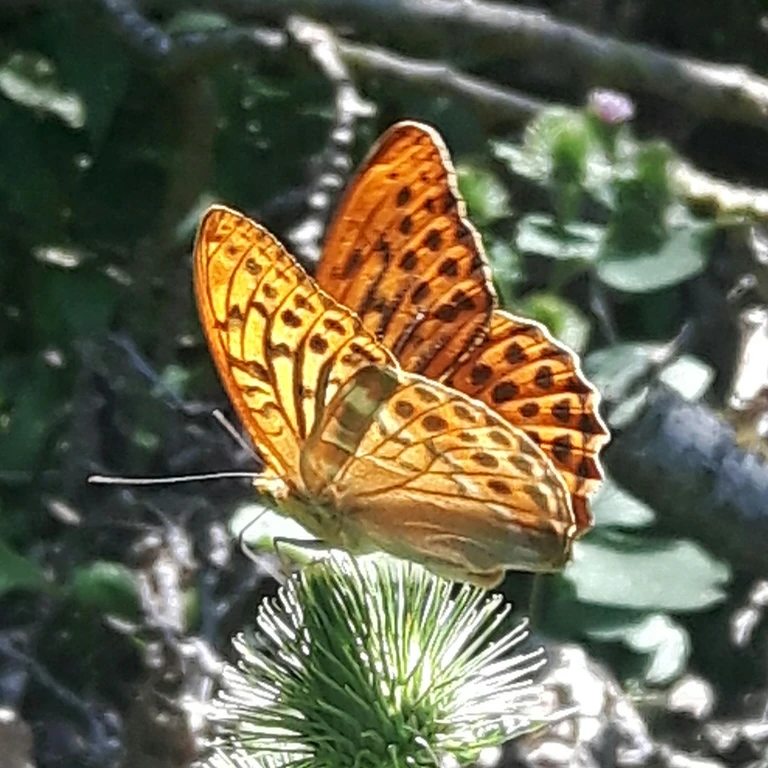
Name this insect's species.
Argynnis paphia
